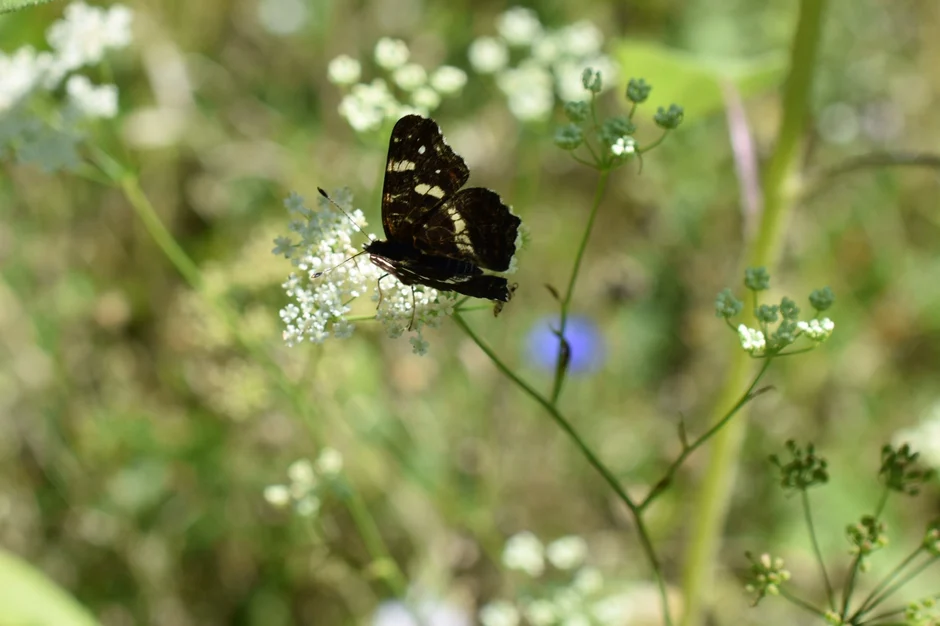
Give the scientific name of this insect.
Araschnia levana
